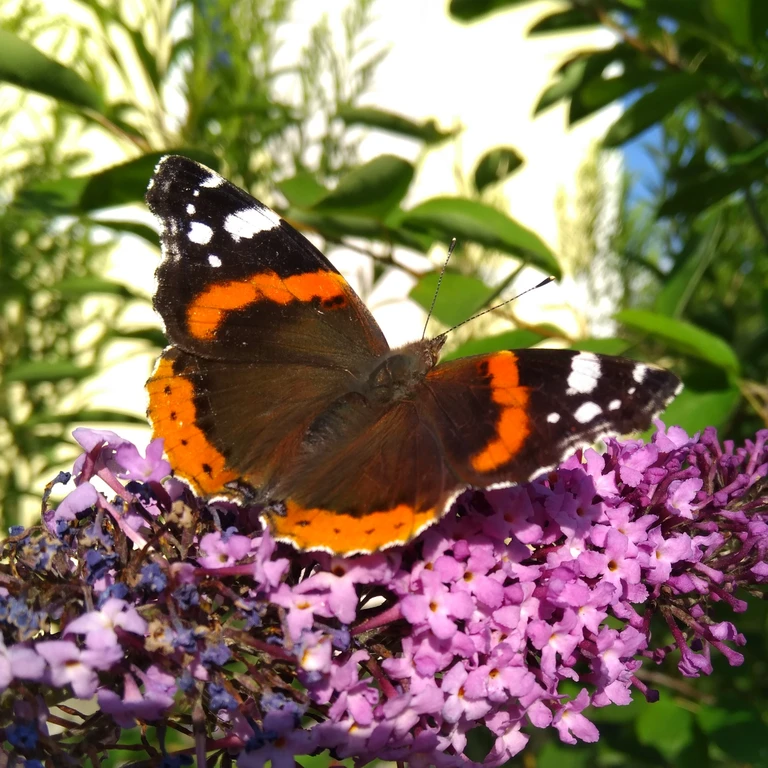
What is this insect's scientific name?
Vanessa atalanta
